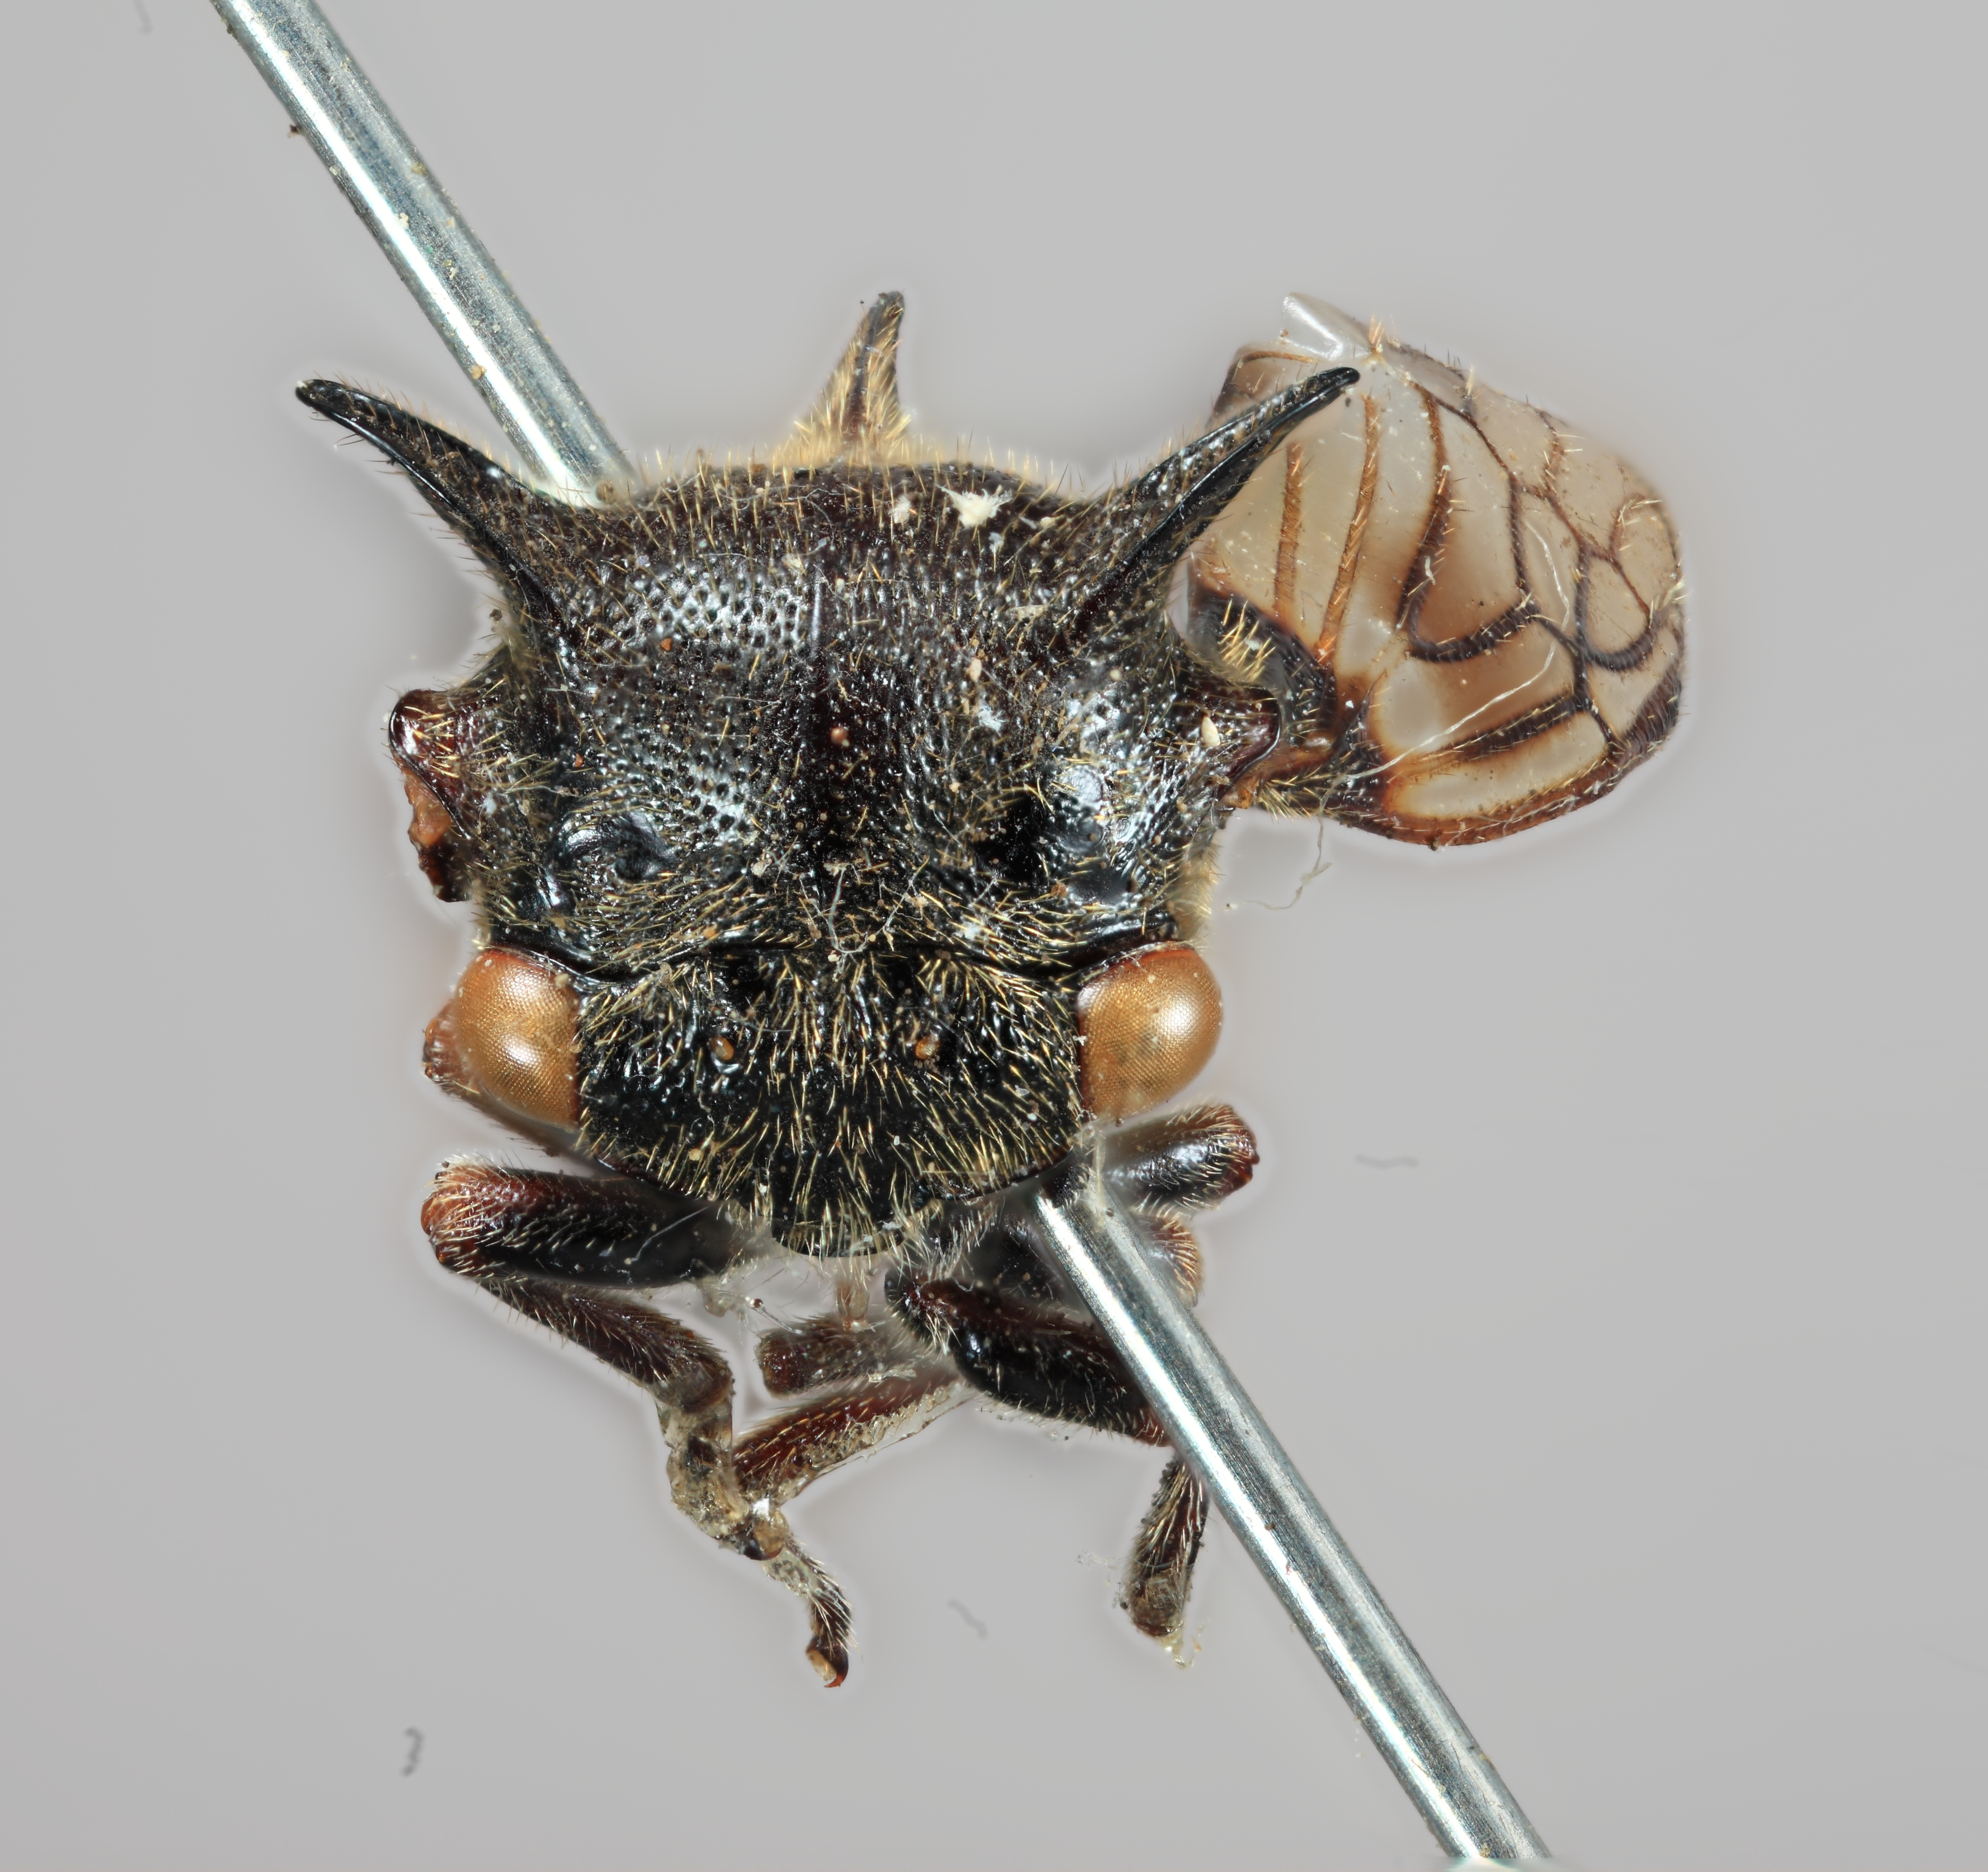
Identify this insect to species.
Centrotypus picti----
